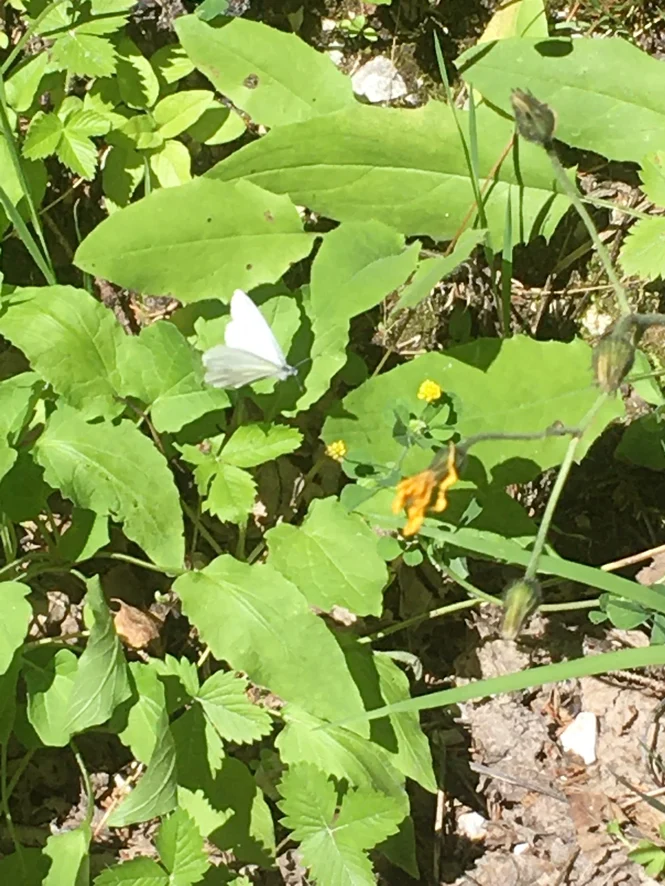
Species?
Leptidea sinapis/juvernica
